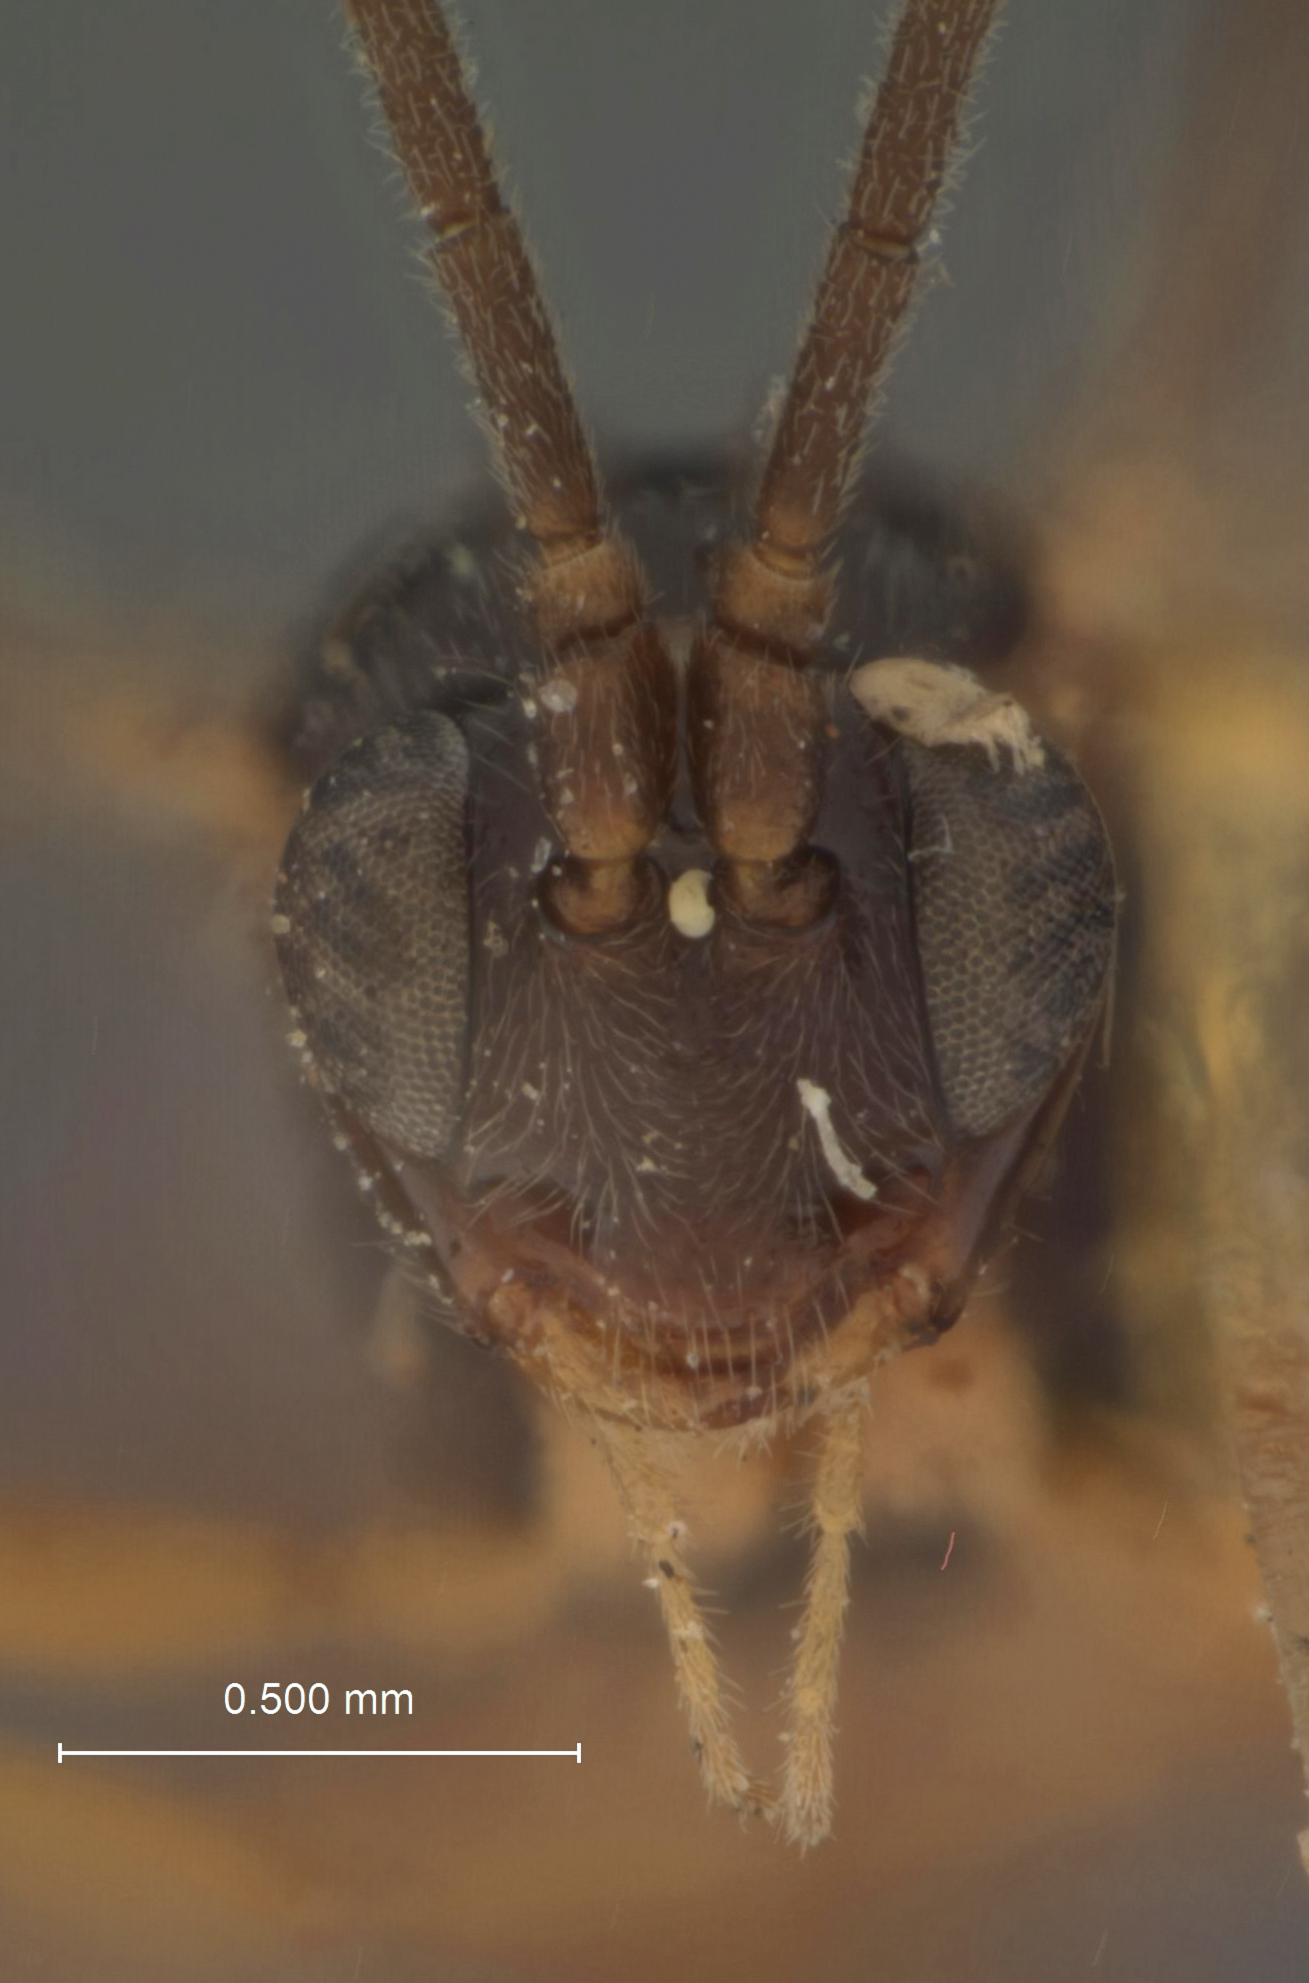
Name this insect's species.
Thaumatotypidea koebelei
